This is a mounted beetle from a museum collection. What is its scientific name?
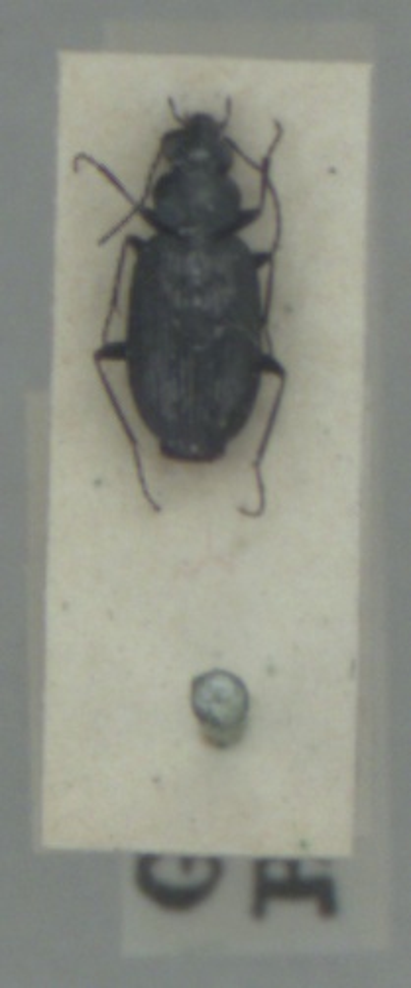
Sericoda quadripunctata
